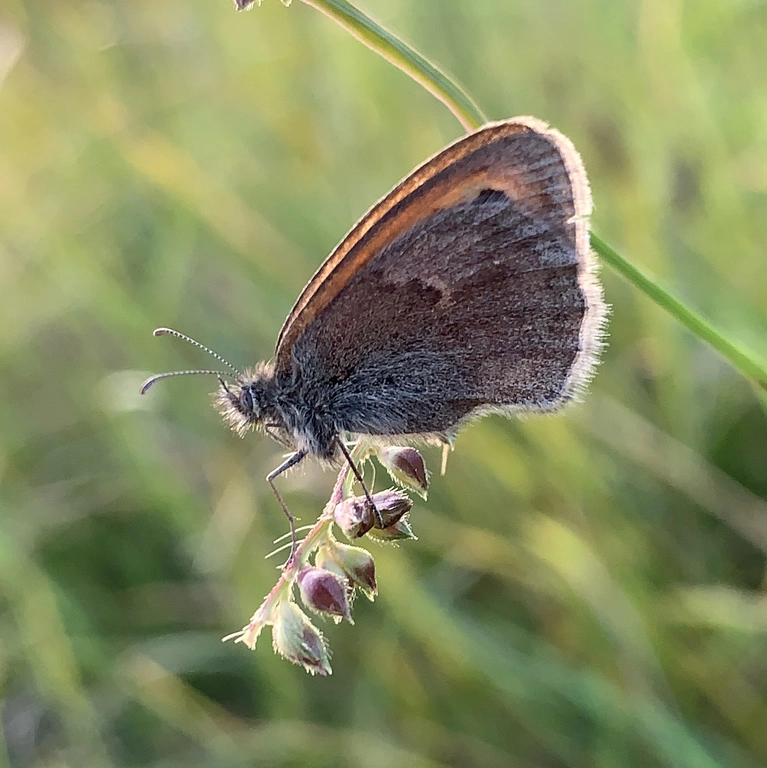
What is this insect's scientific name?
Coenonympha pamphilus
